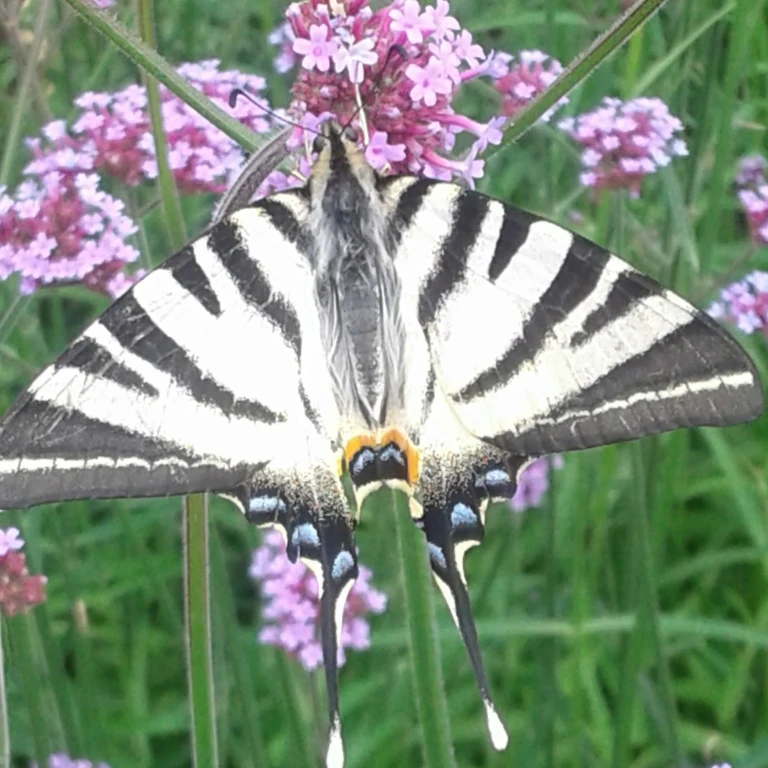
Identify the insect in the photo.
Iphiclides podalirius
